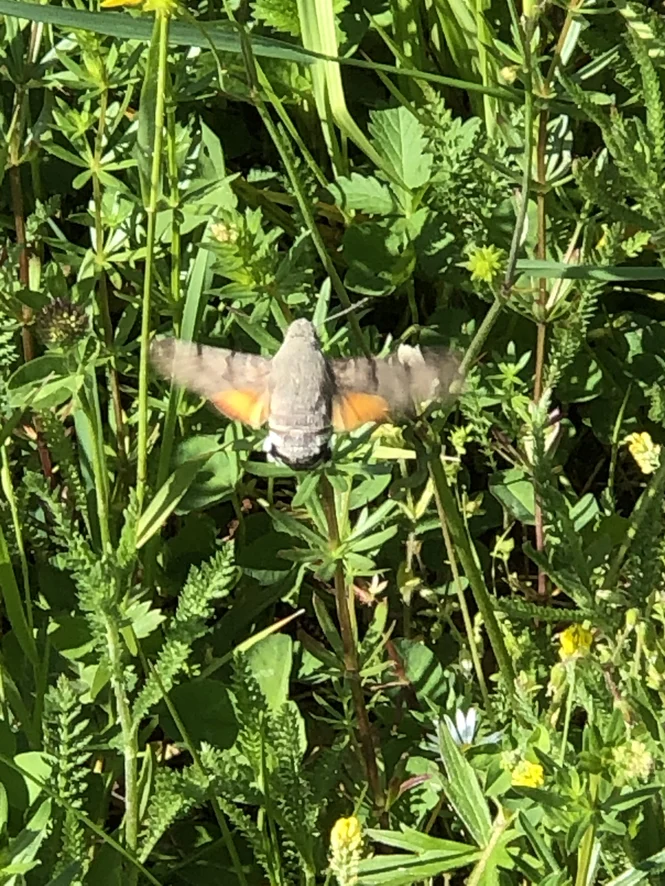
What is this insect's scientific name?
Macroglossum stellatarum
